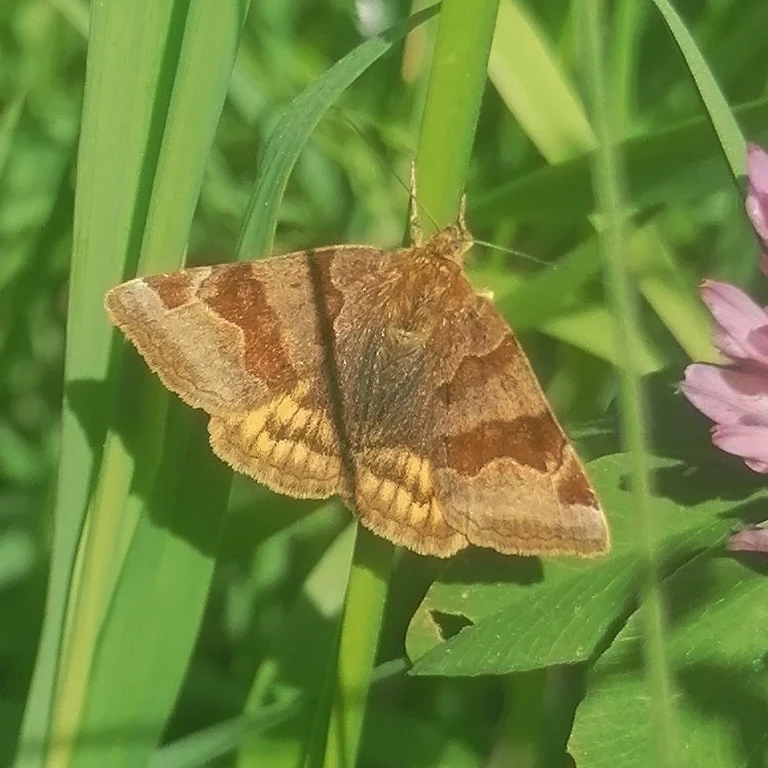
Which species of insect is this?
Euclidia glyphica
